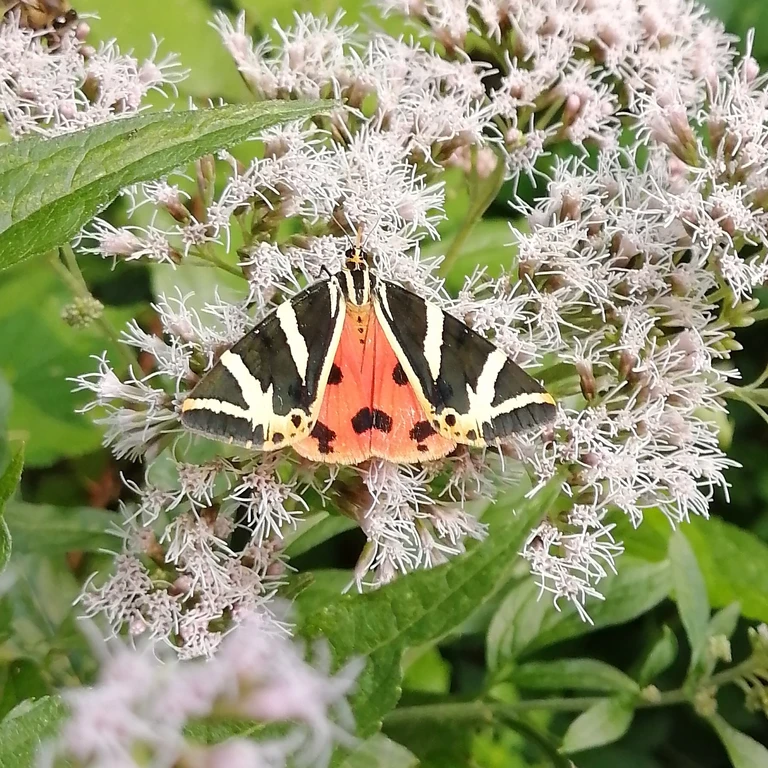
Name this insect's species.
Euplagia quadripunctaria
